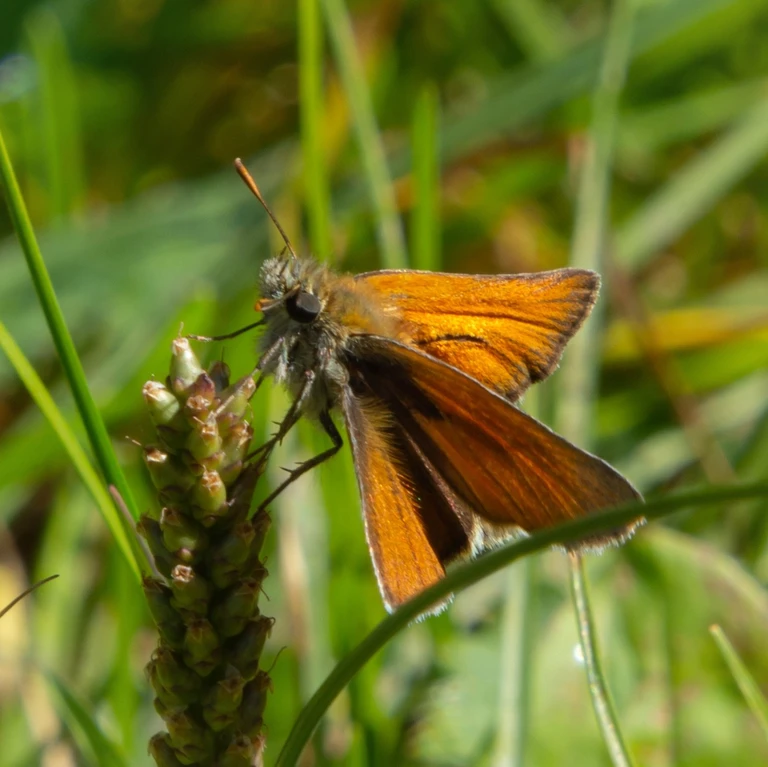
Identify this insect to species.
Thymelicus sylvestris
